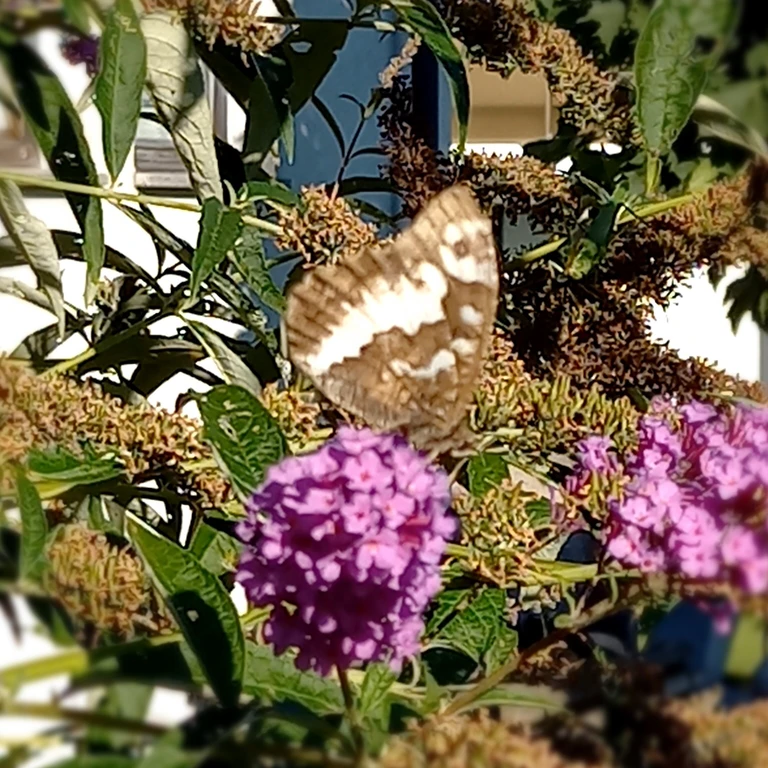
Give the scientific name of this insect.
Brintesia circe
